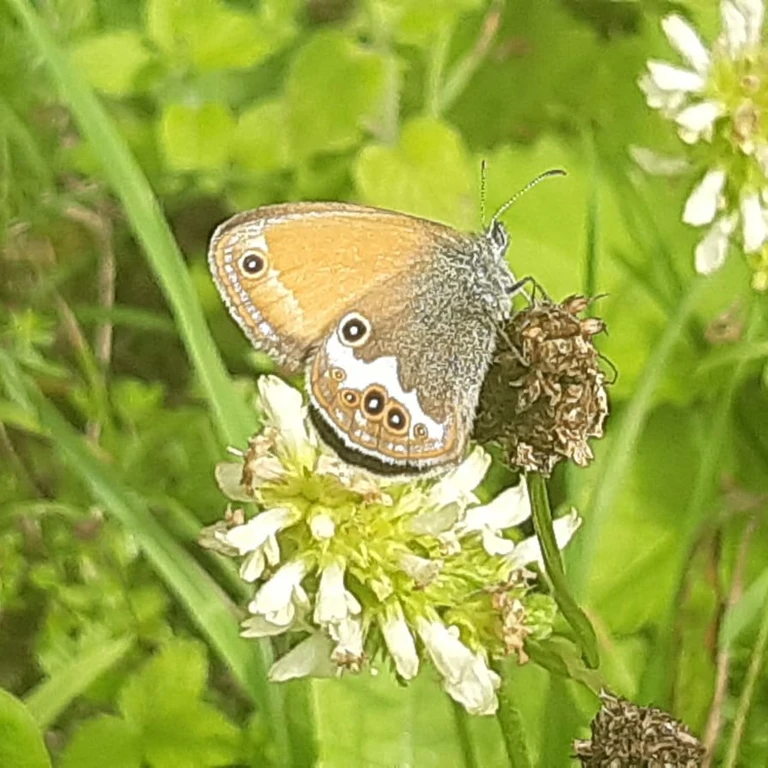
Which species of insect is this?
Coenonympha arcania
